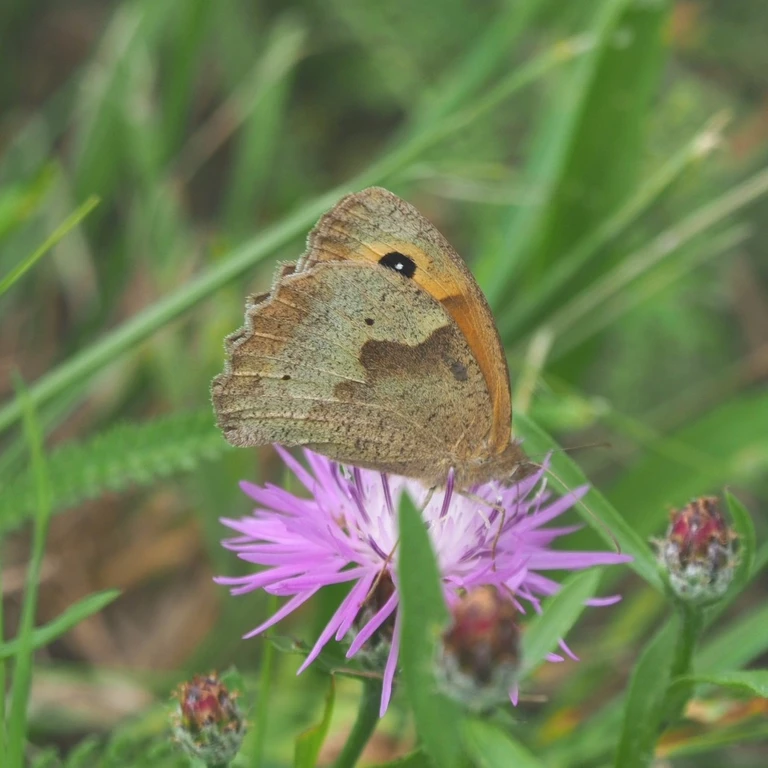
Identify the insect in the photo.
Maniola jurtina
